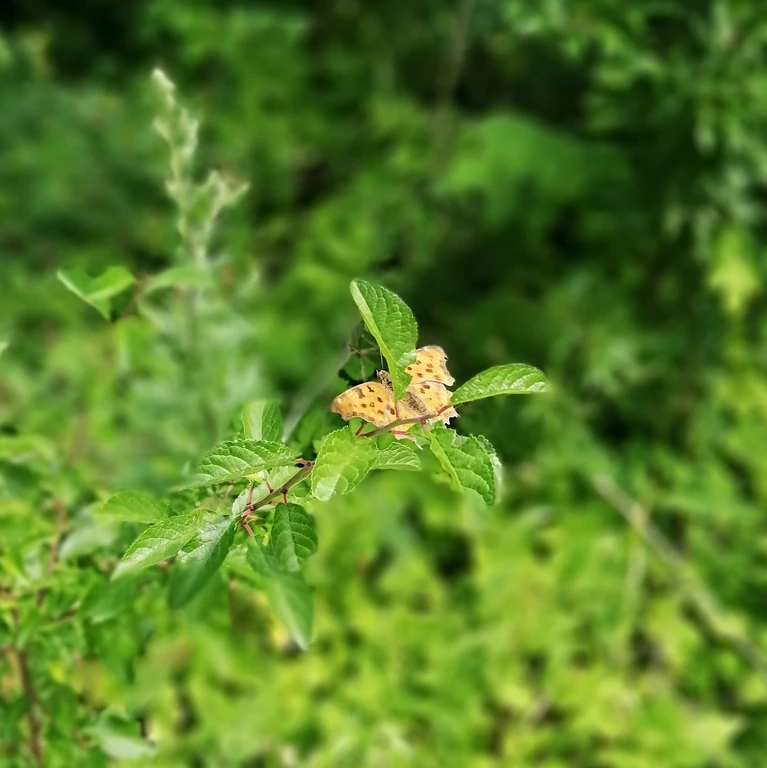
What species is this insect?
Polygonia c-album
